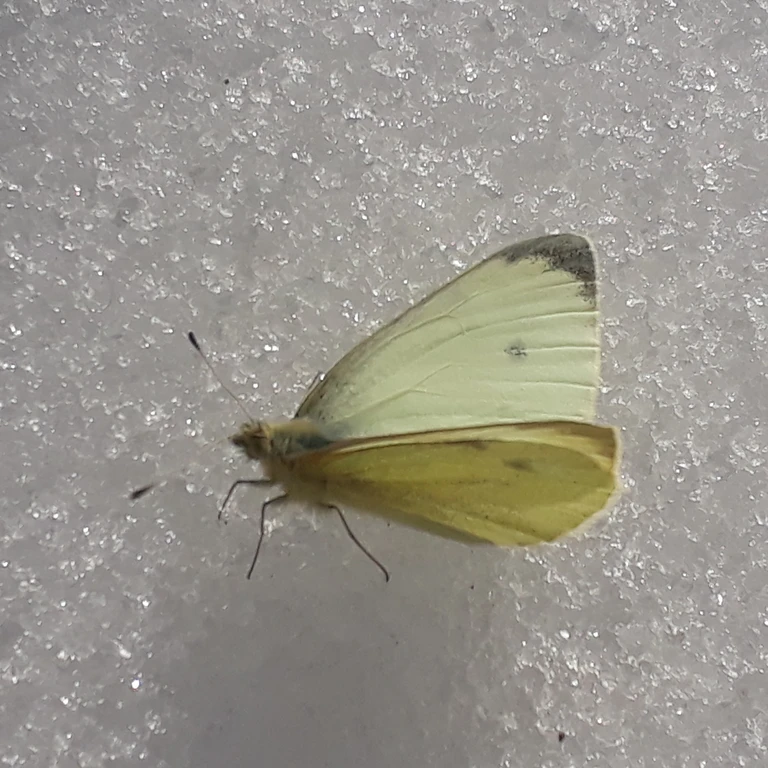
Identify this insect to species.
Pieris rapae
